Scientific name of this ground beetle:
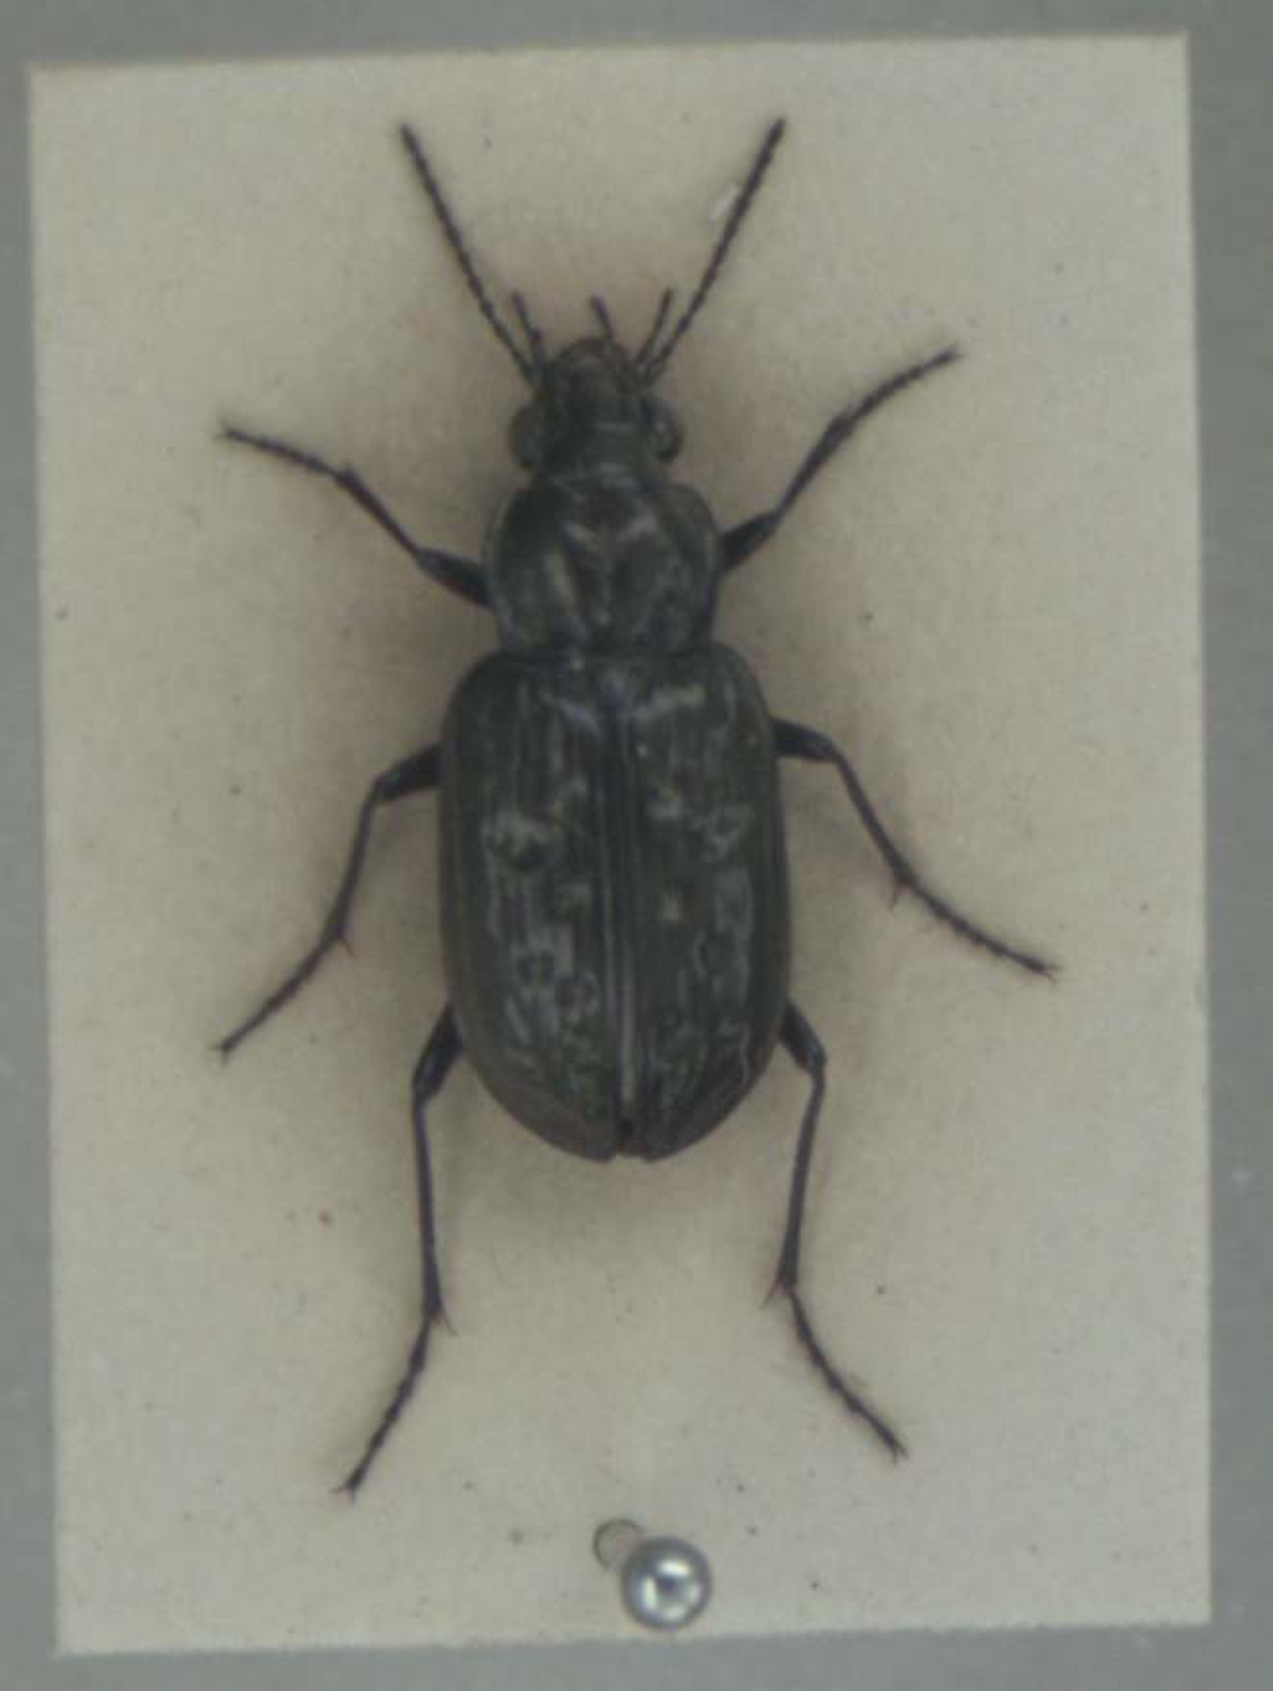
Blethisa multipunctata
